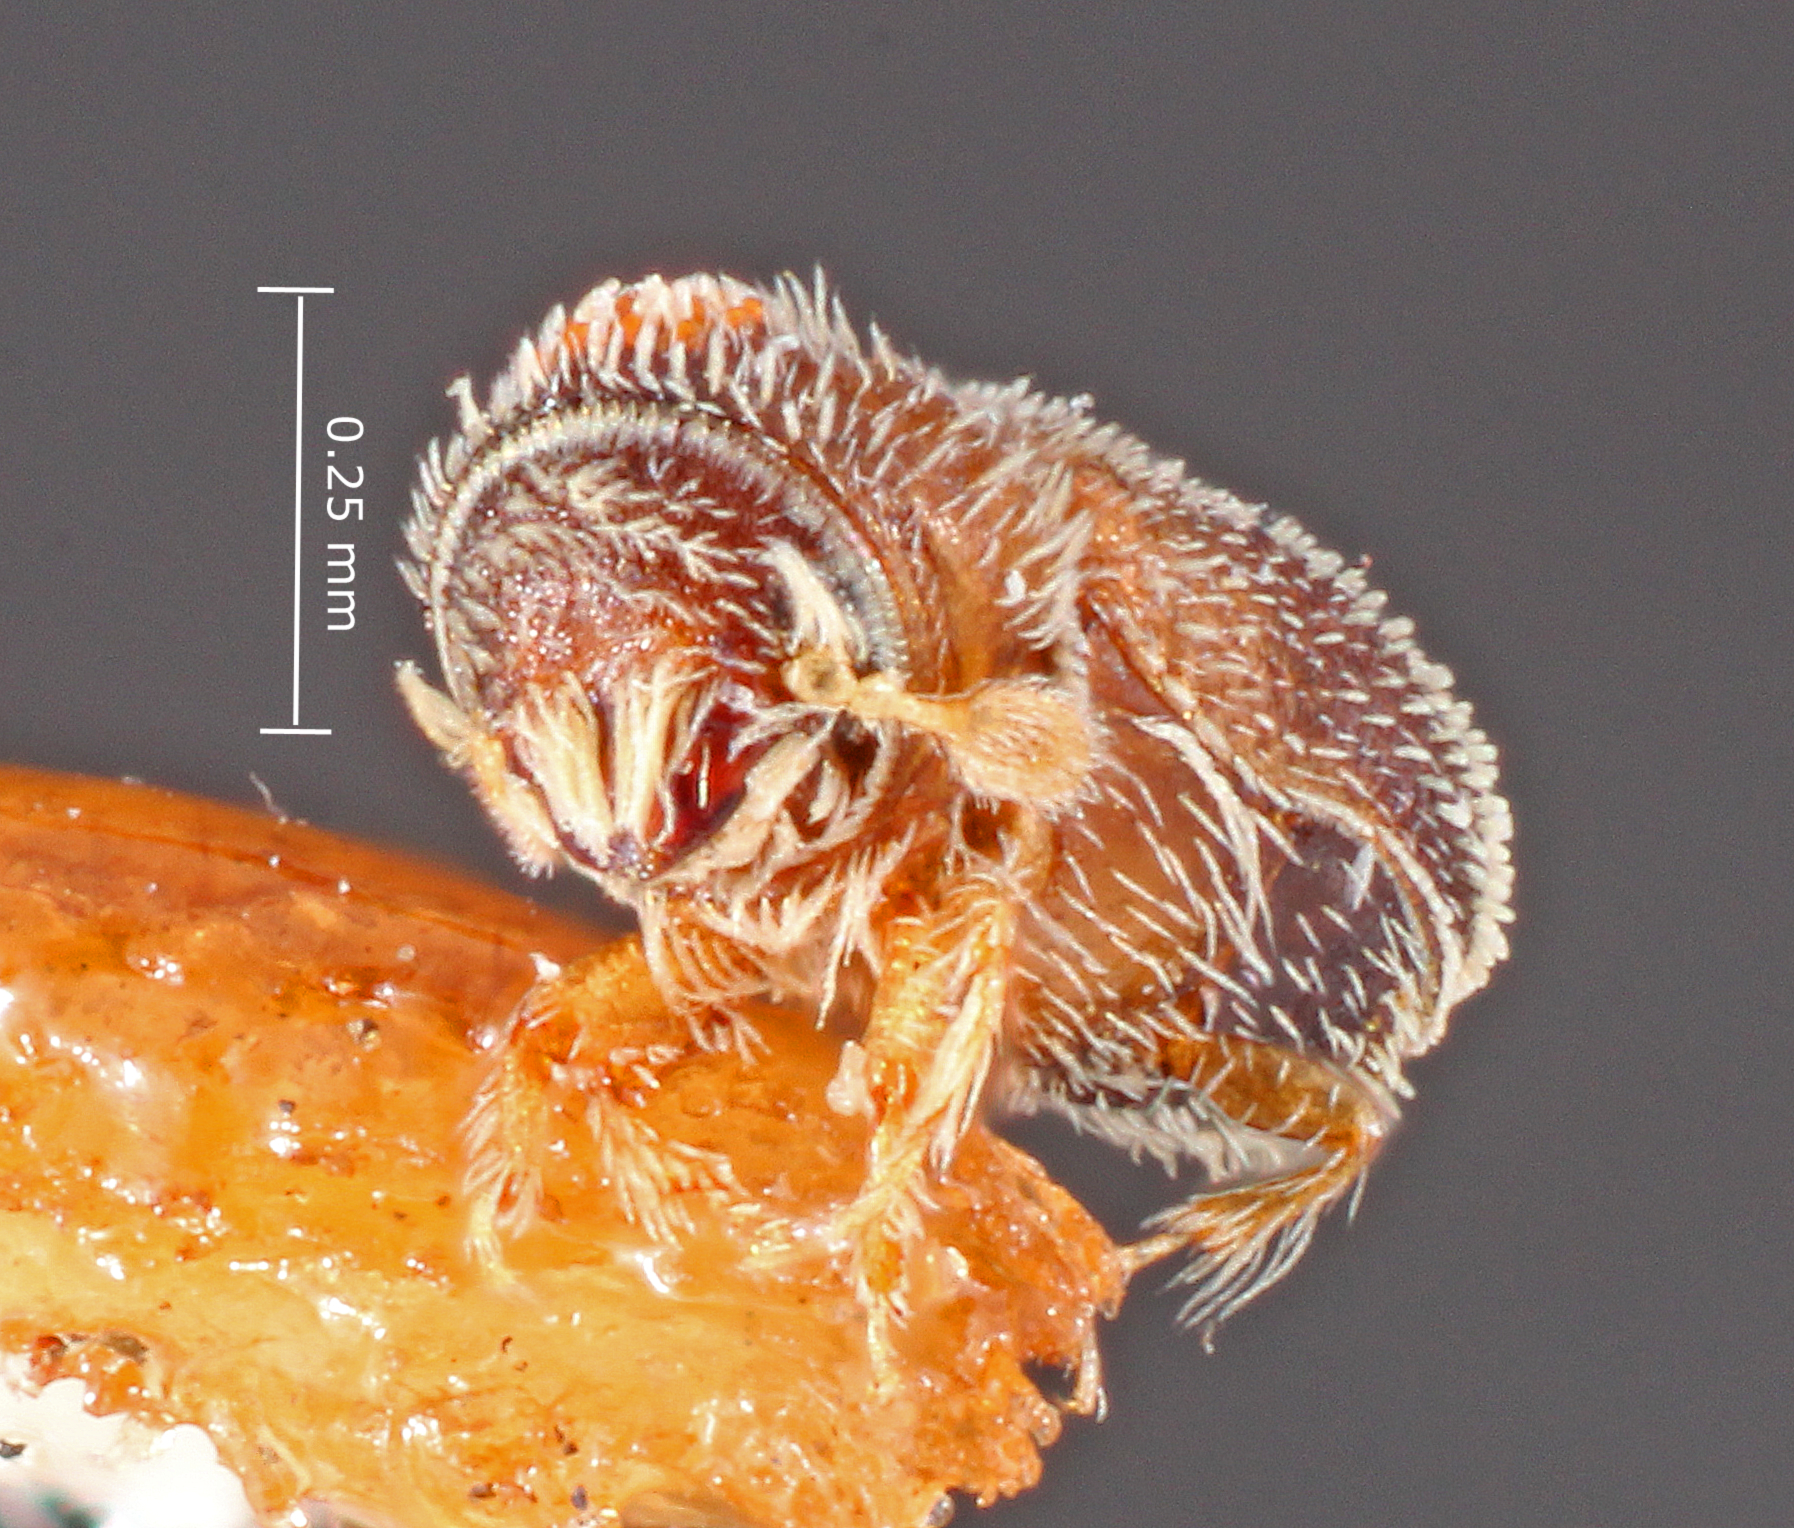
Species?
Cryptocleptes minor
